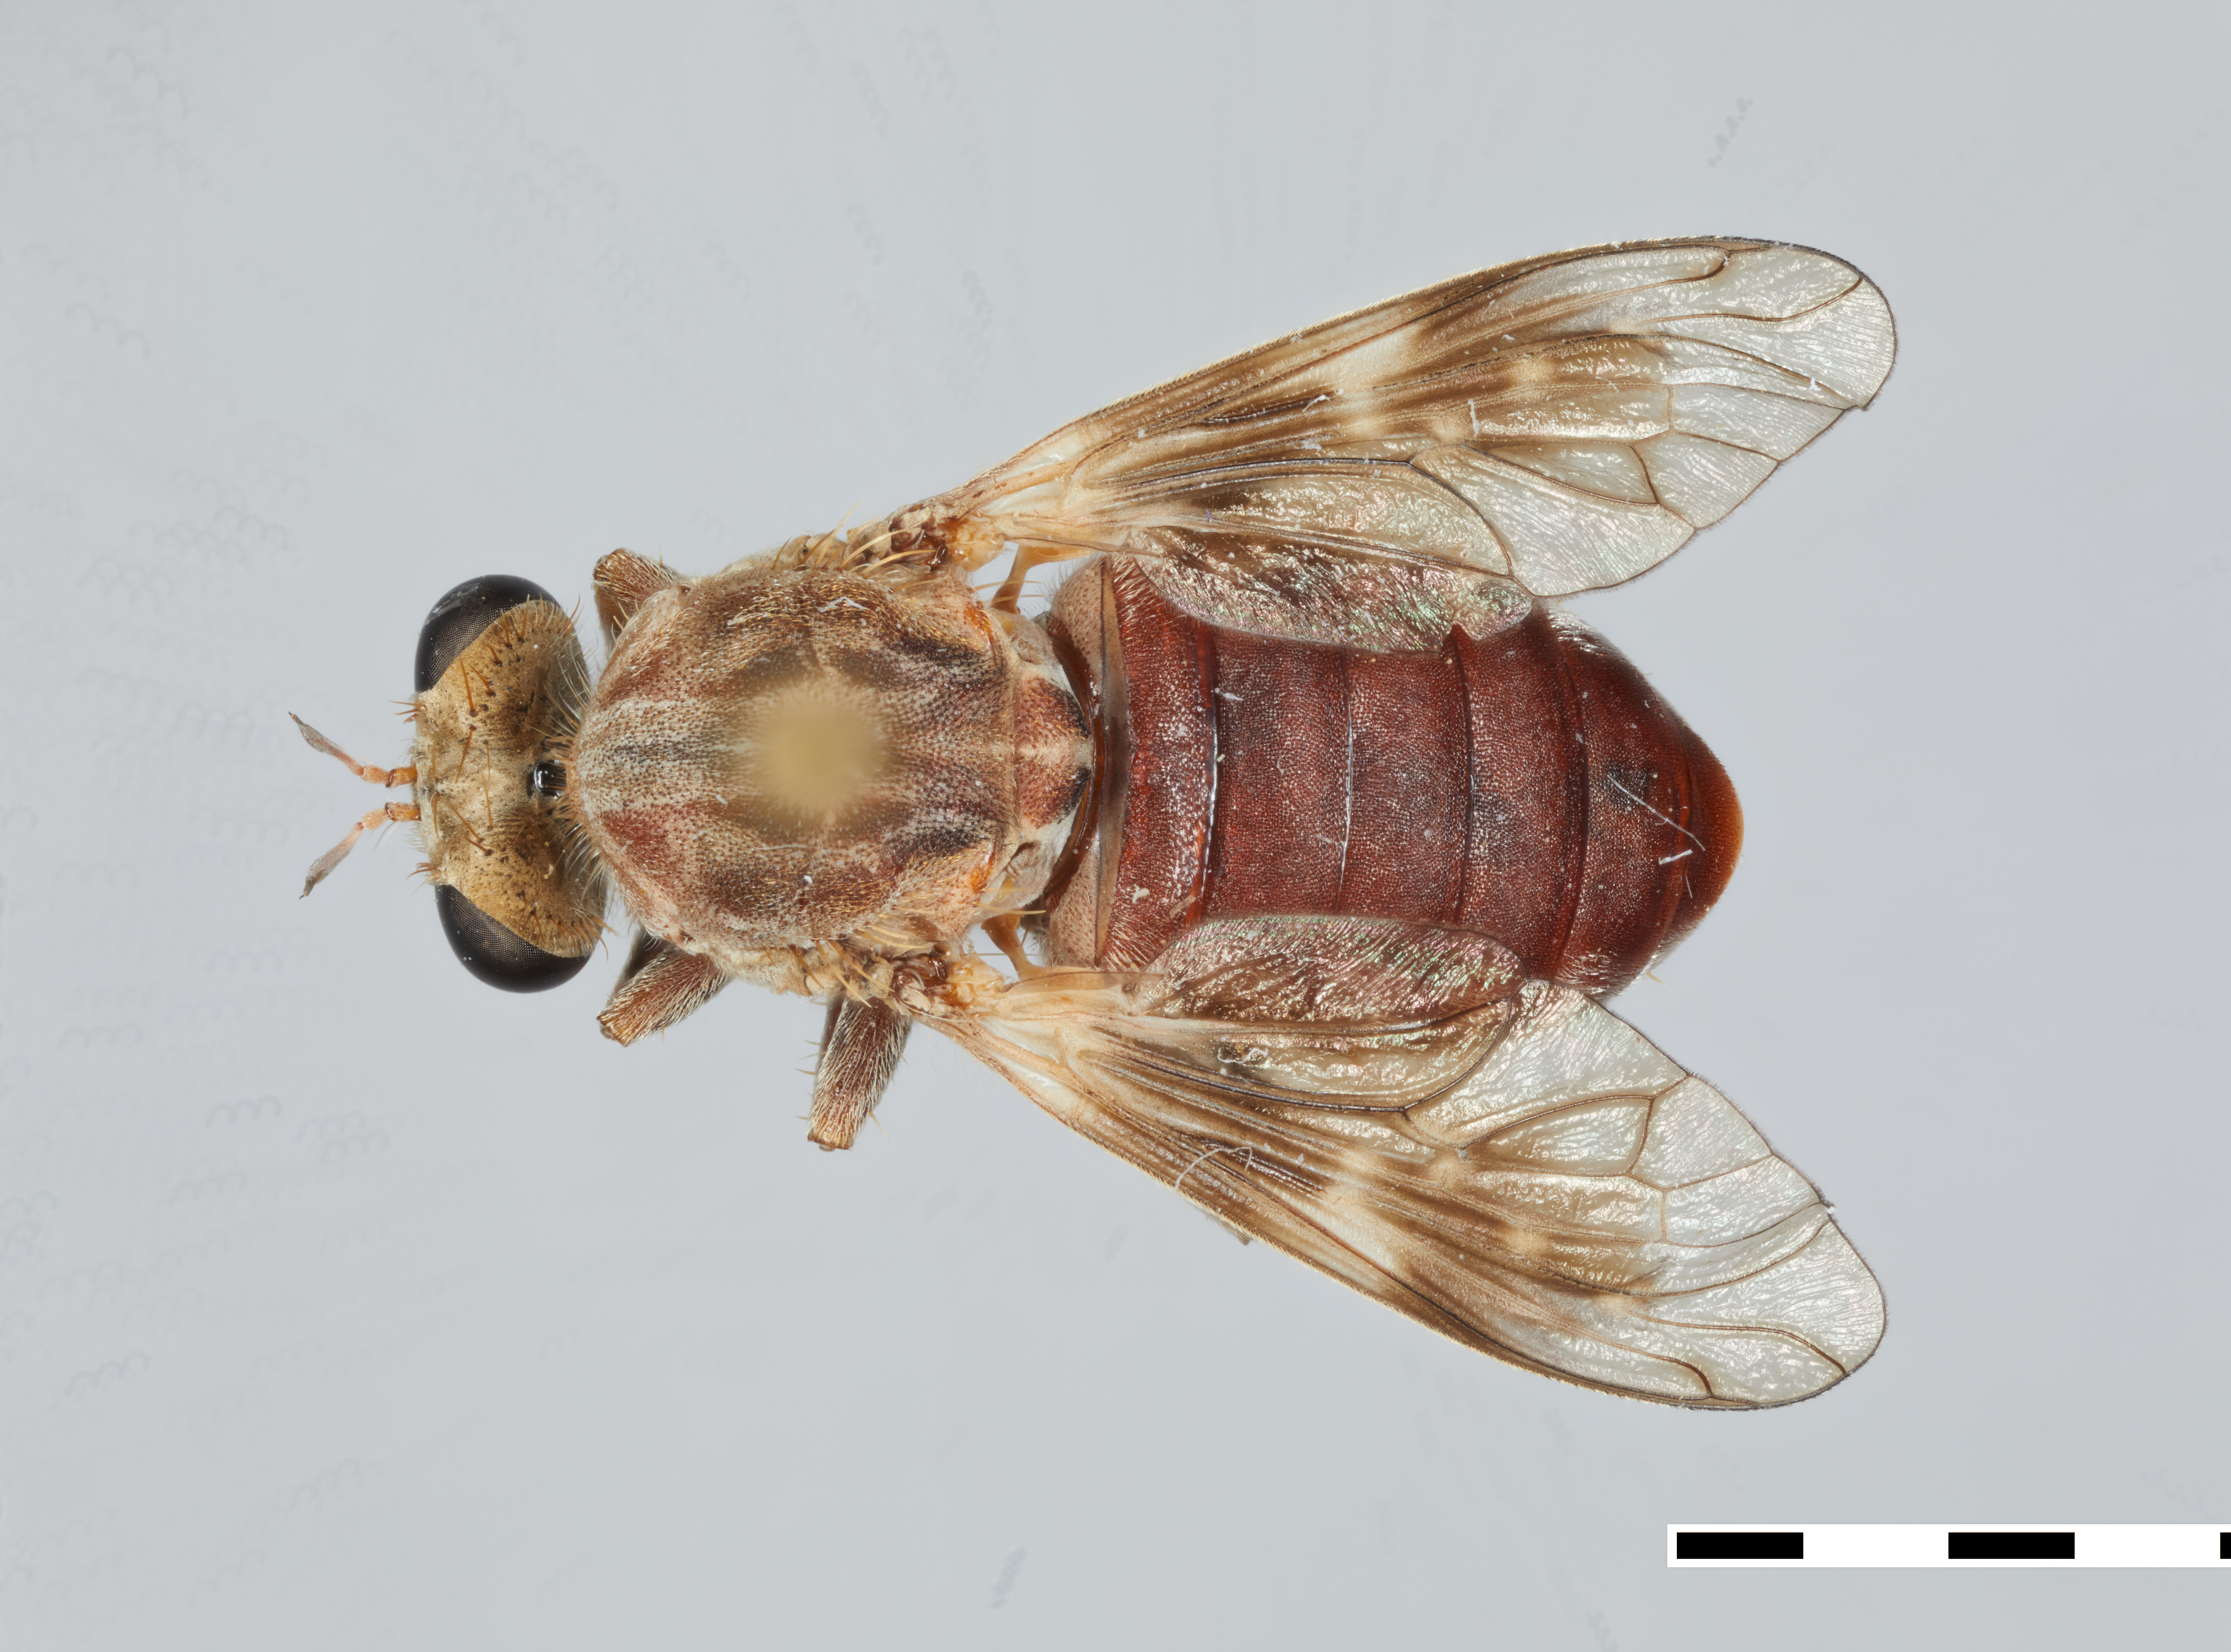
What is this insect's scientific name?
Anypodetus fascipennis
